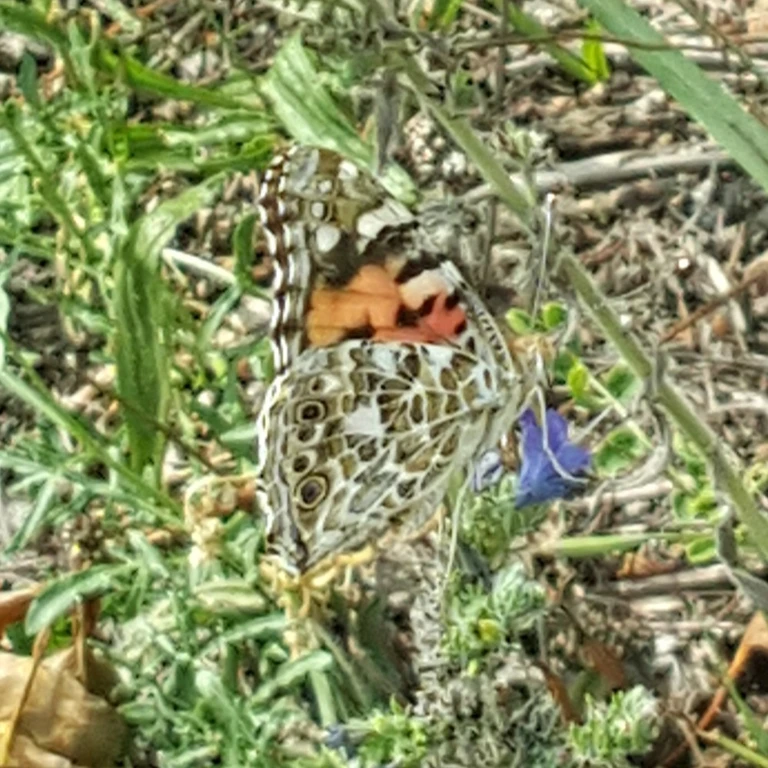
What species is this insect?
Vanessa cardui
